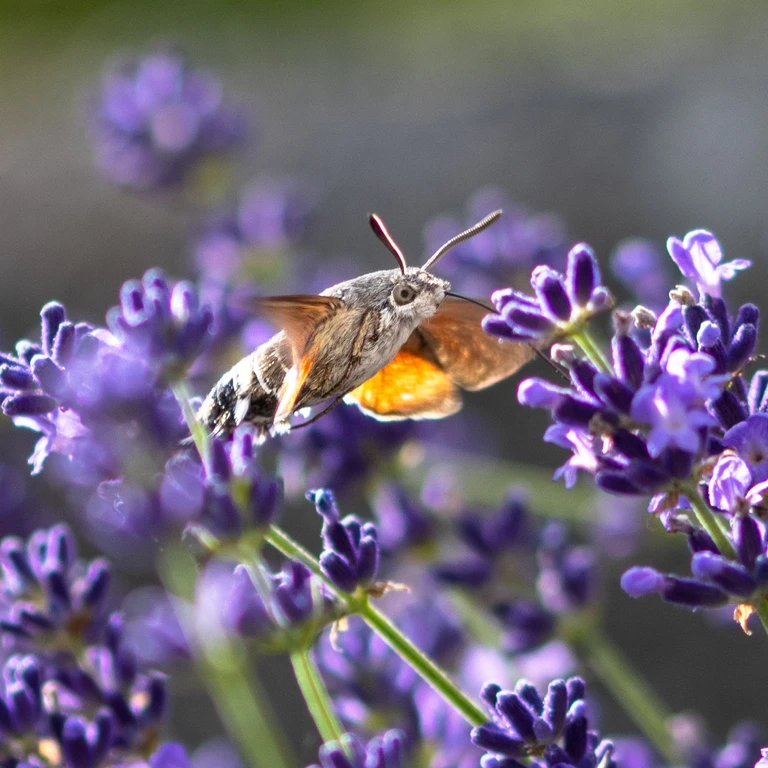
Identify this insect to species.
Macroglossum stellatarum
